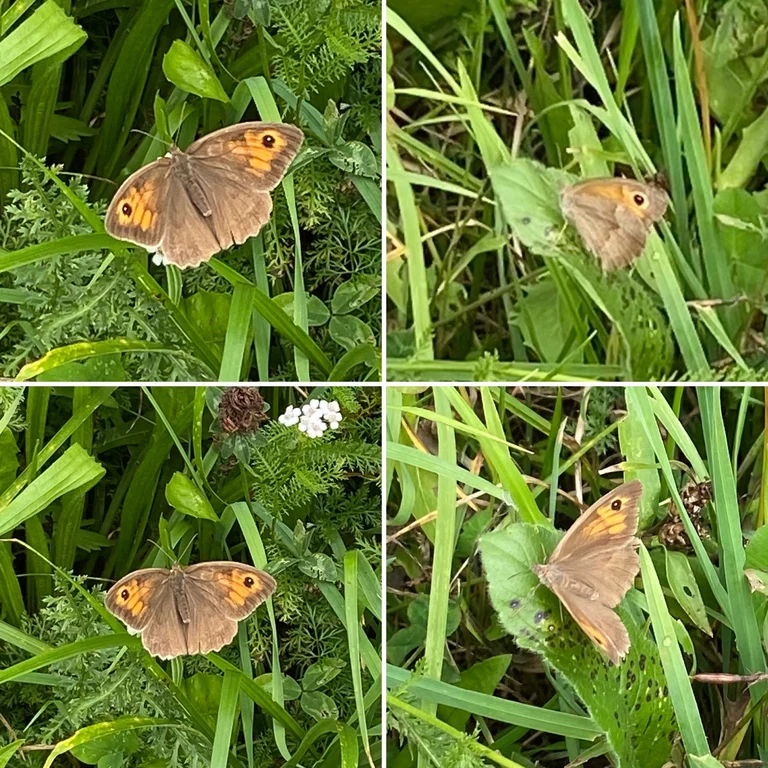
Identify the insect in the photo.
Maniola jurtina
